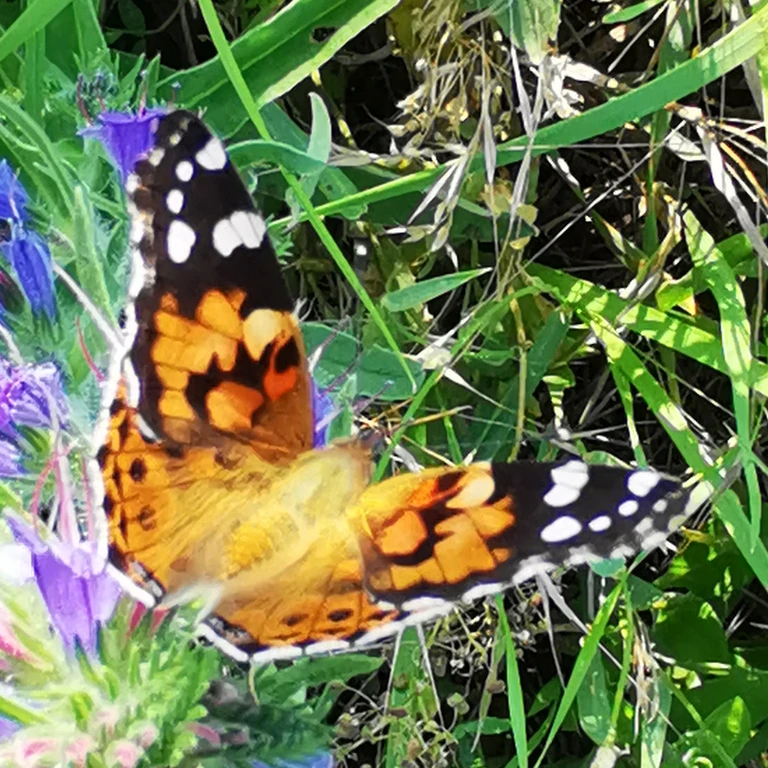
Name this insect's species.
Vanessa cardui
